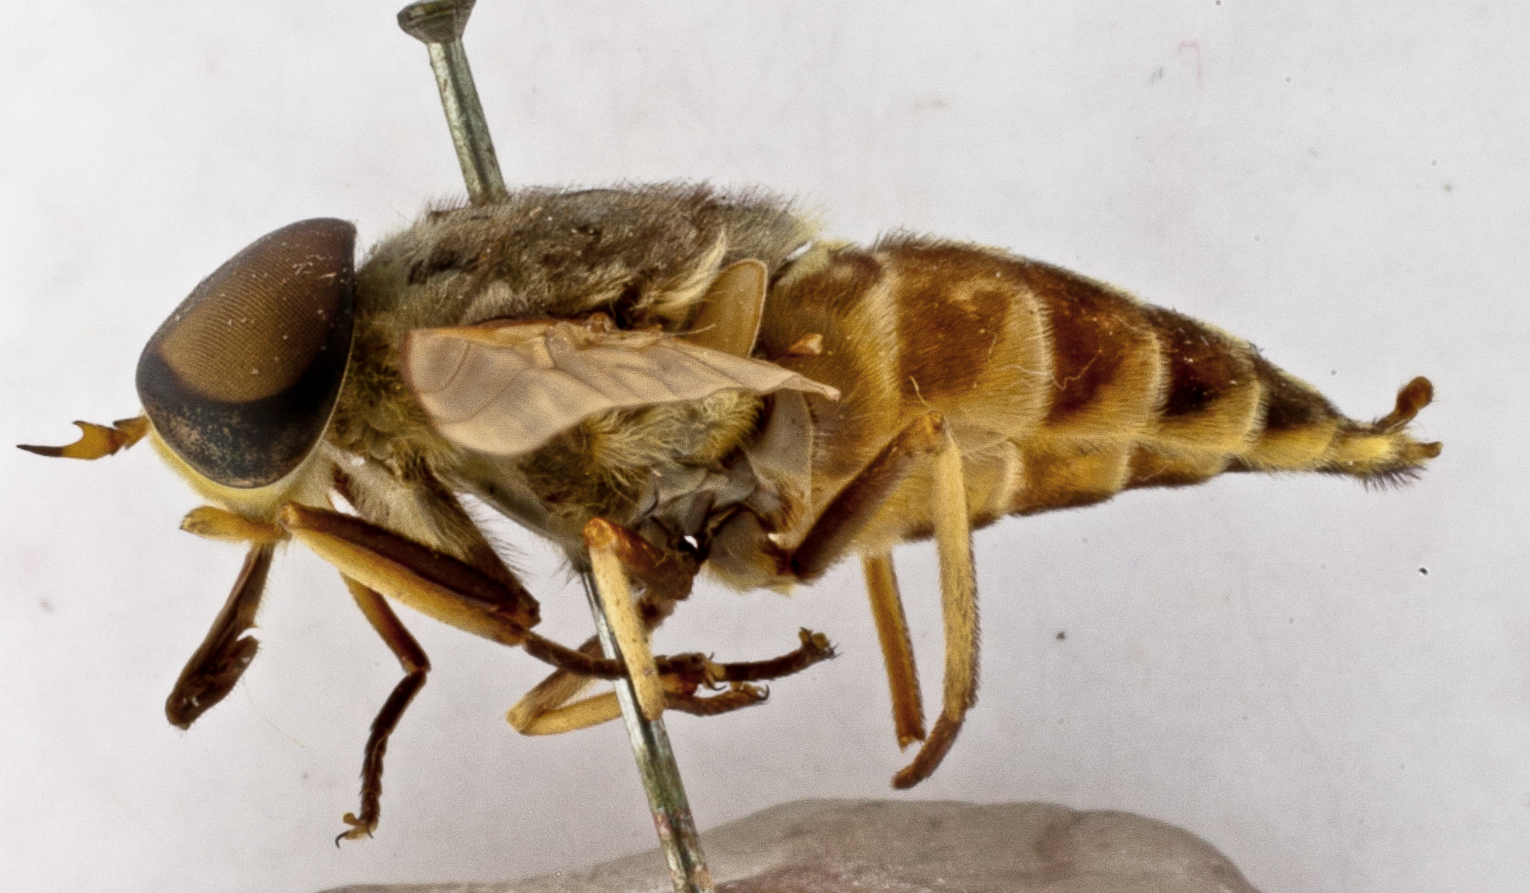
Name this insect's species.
Tabanus trigonus
